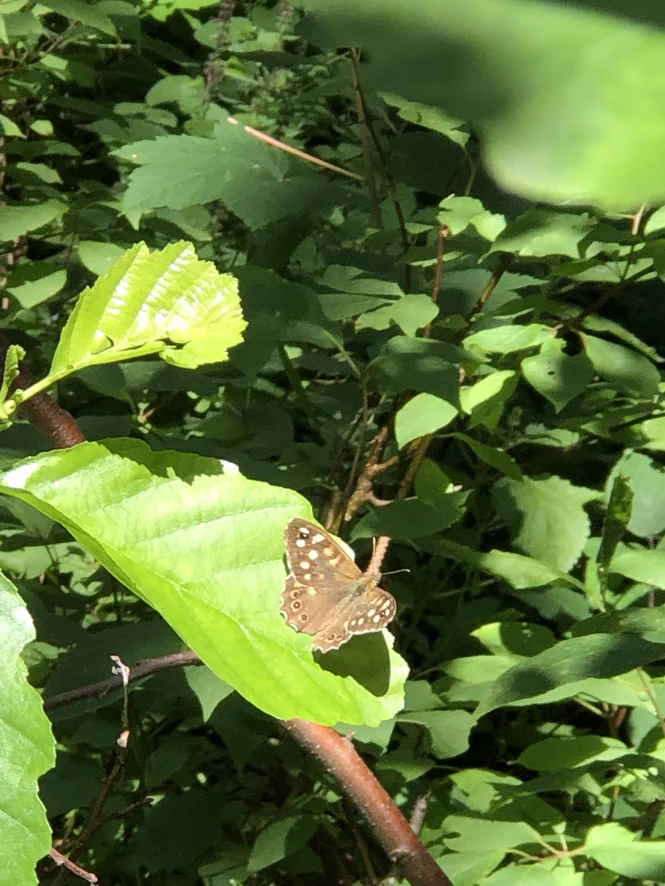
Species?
Pararge aegeria
